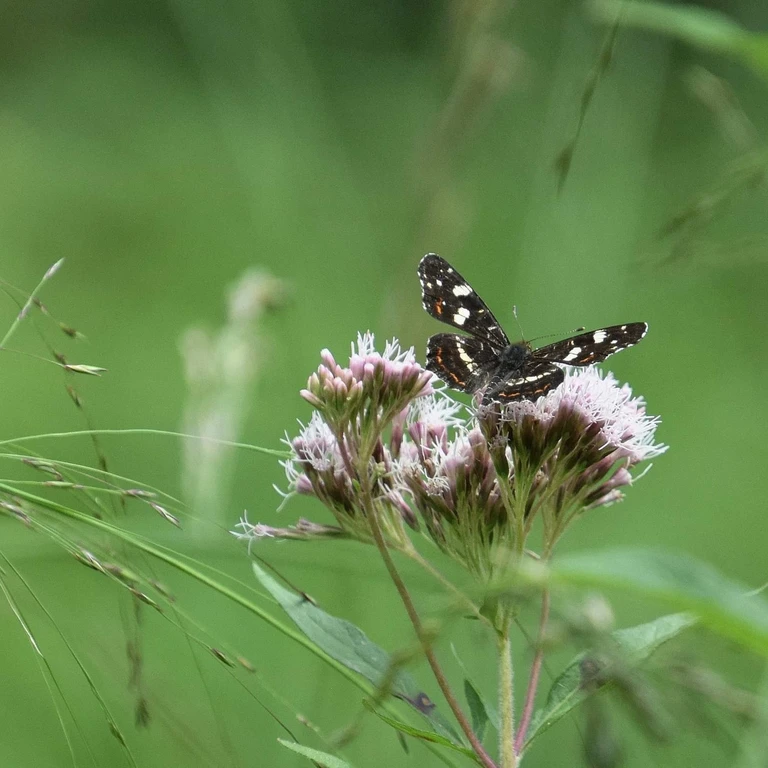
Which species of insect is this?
Araschnia levana
